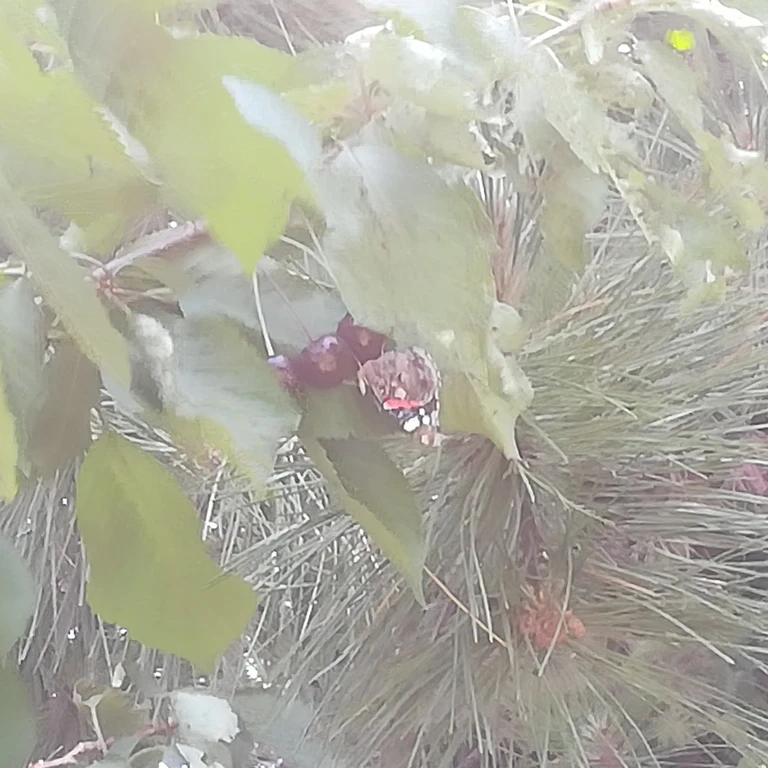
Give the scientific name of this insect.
Vanessa atalanta
